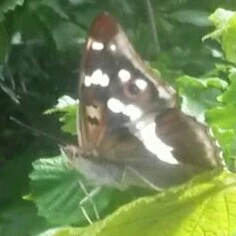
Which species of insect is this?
Apatura iris
